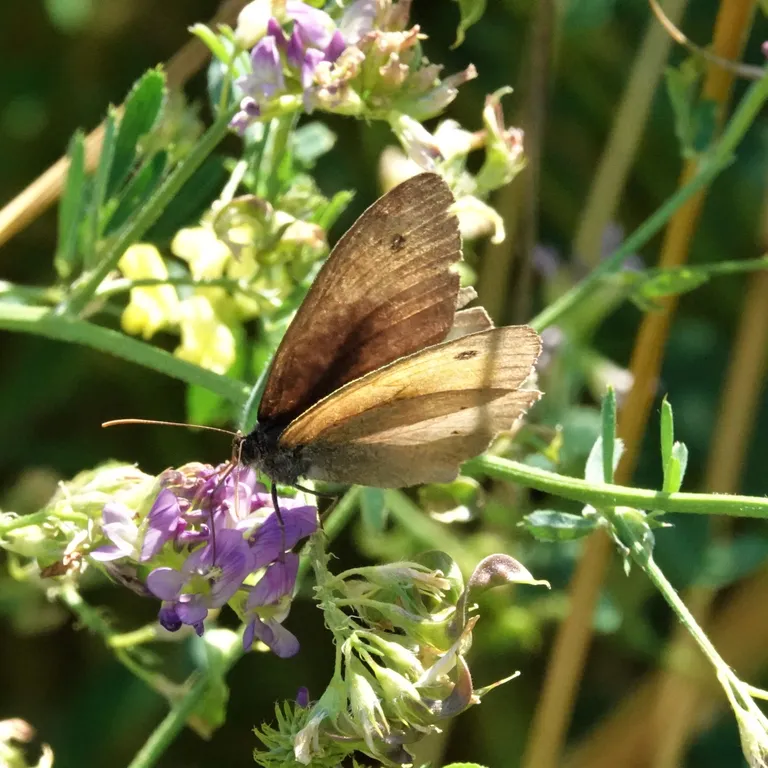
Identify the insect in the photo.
Maniola jurtina
